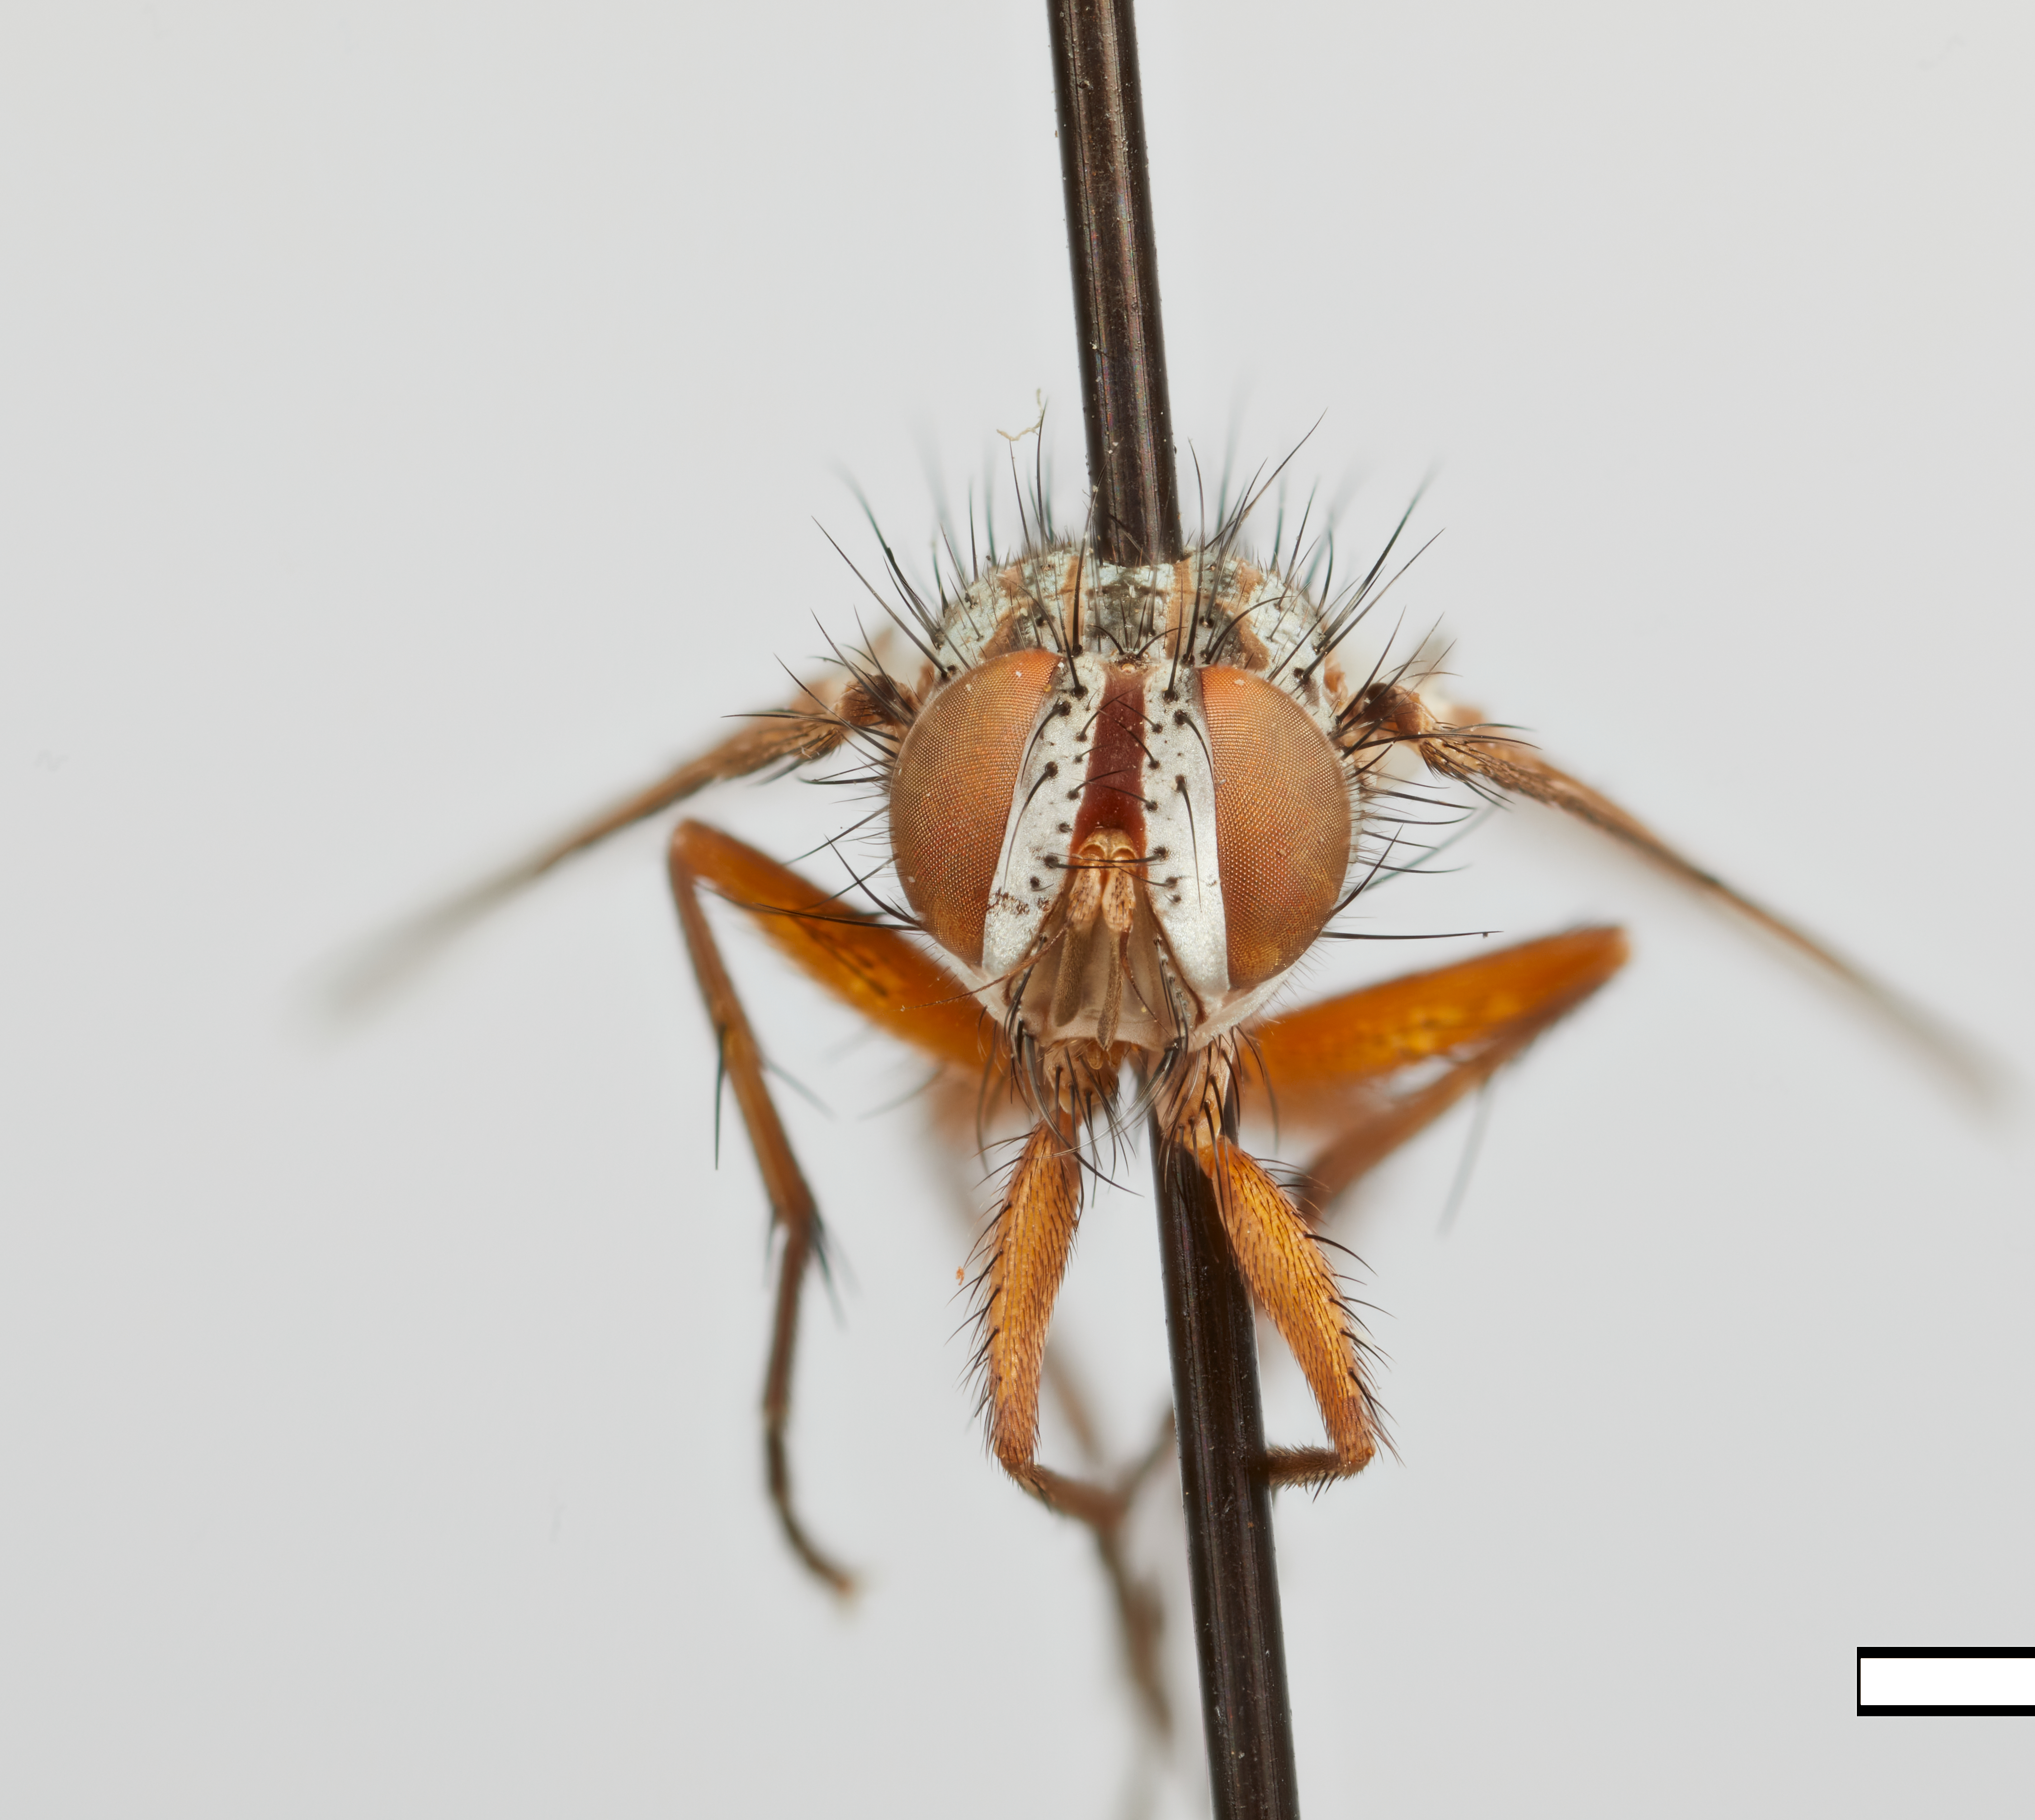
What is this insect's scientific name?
Epidexia filamentosa
